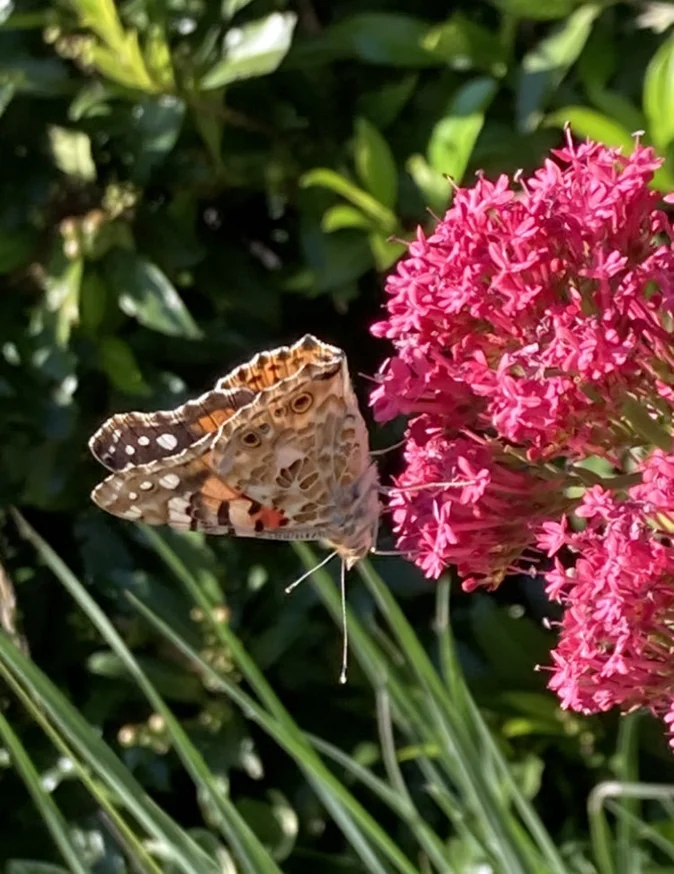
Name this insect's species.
Vanessa cardui
